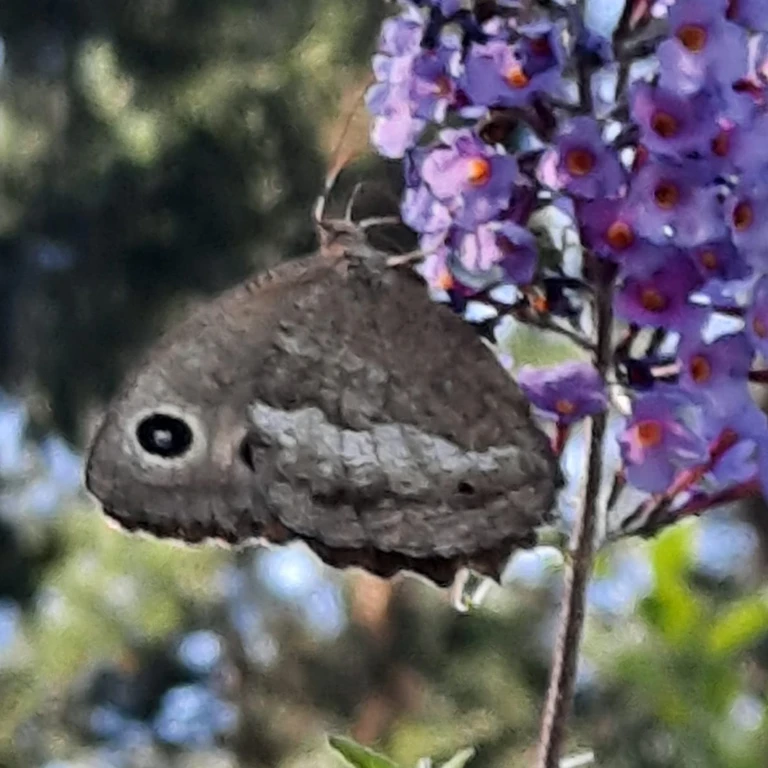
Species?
Minois dryas
